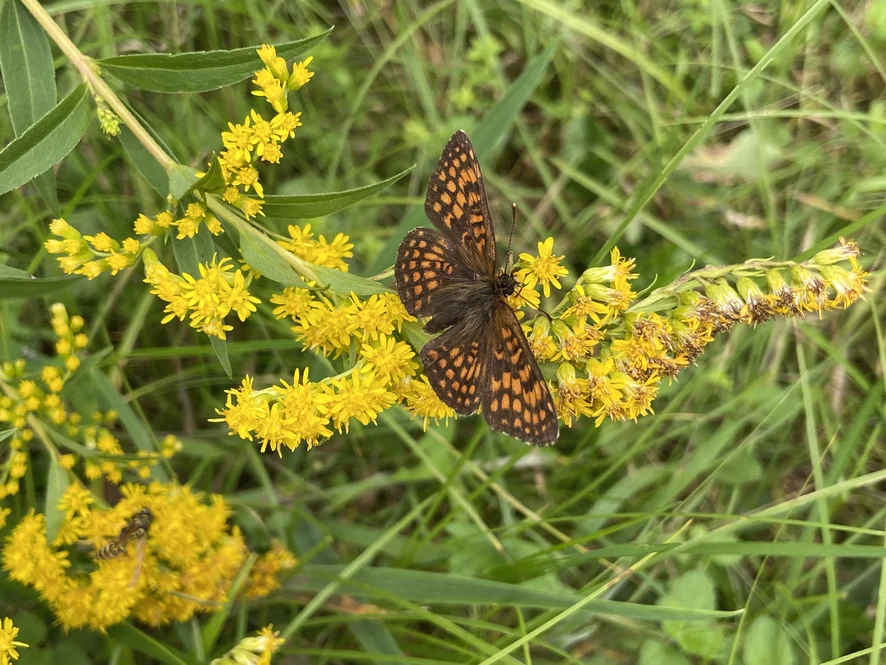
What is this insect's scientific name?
Melitaea athalia
